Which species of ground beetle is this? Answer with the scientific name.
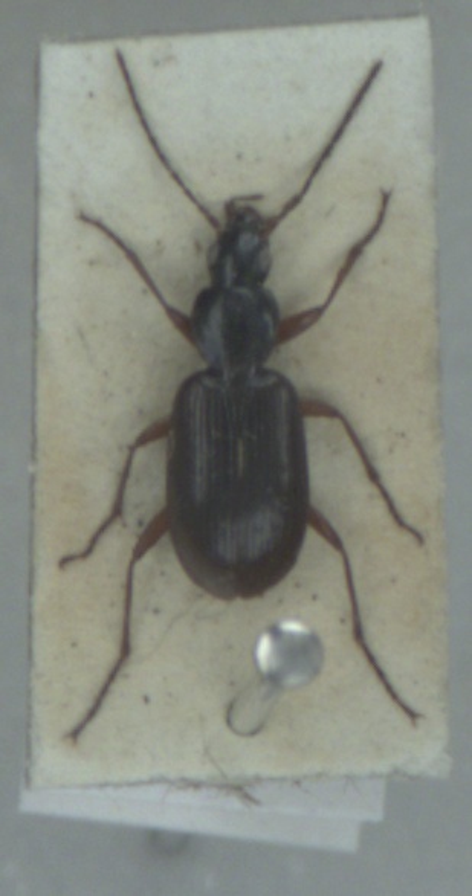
Agonum thoreyi
